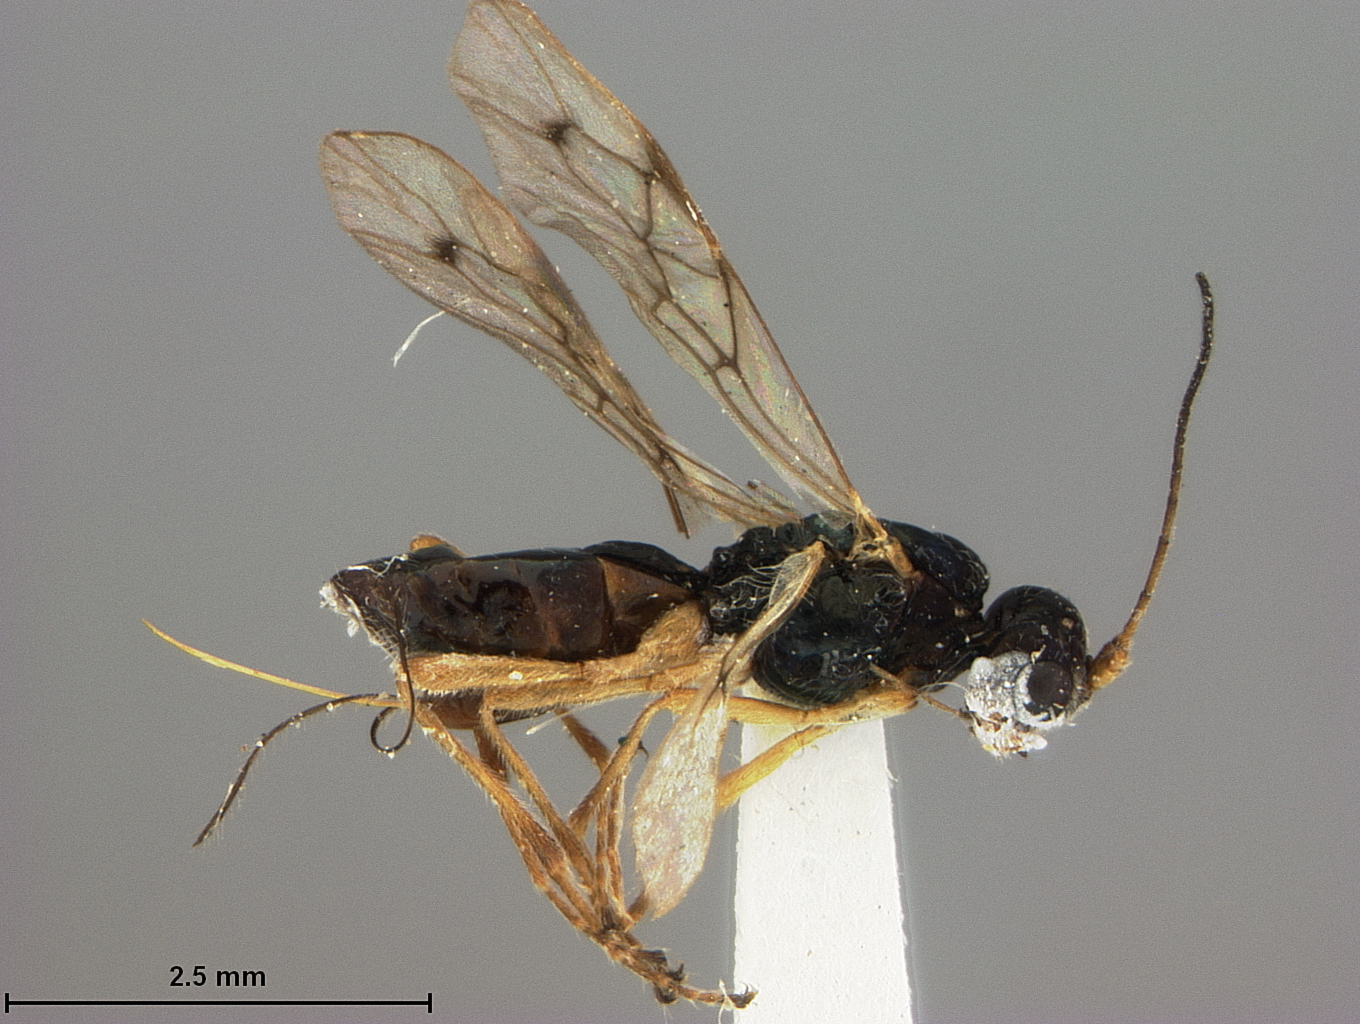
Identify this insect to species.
Phaenocarpa americana
